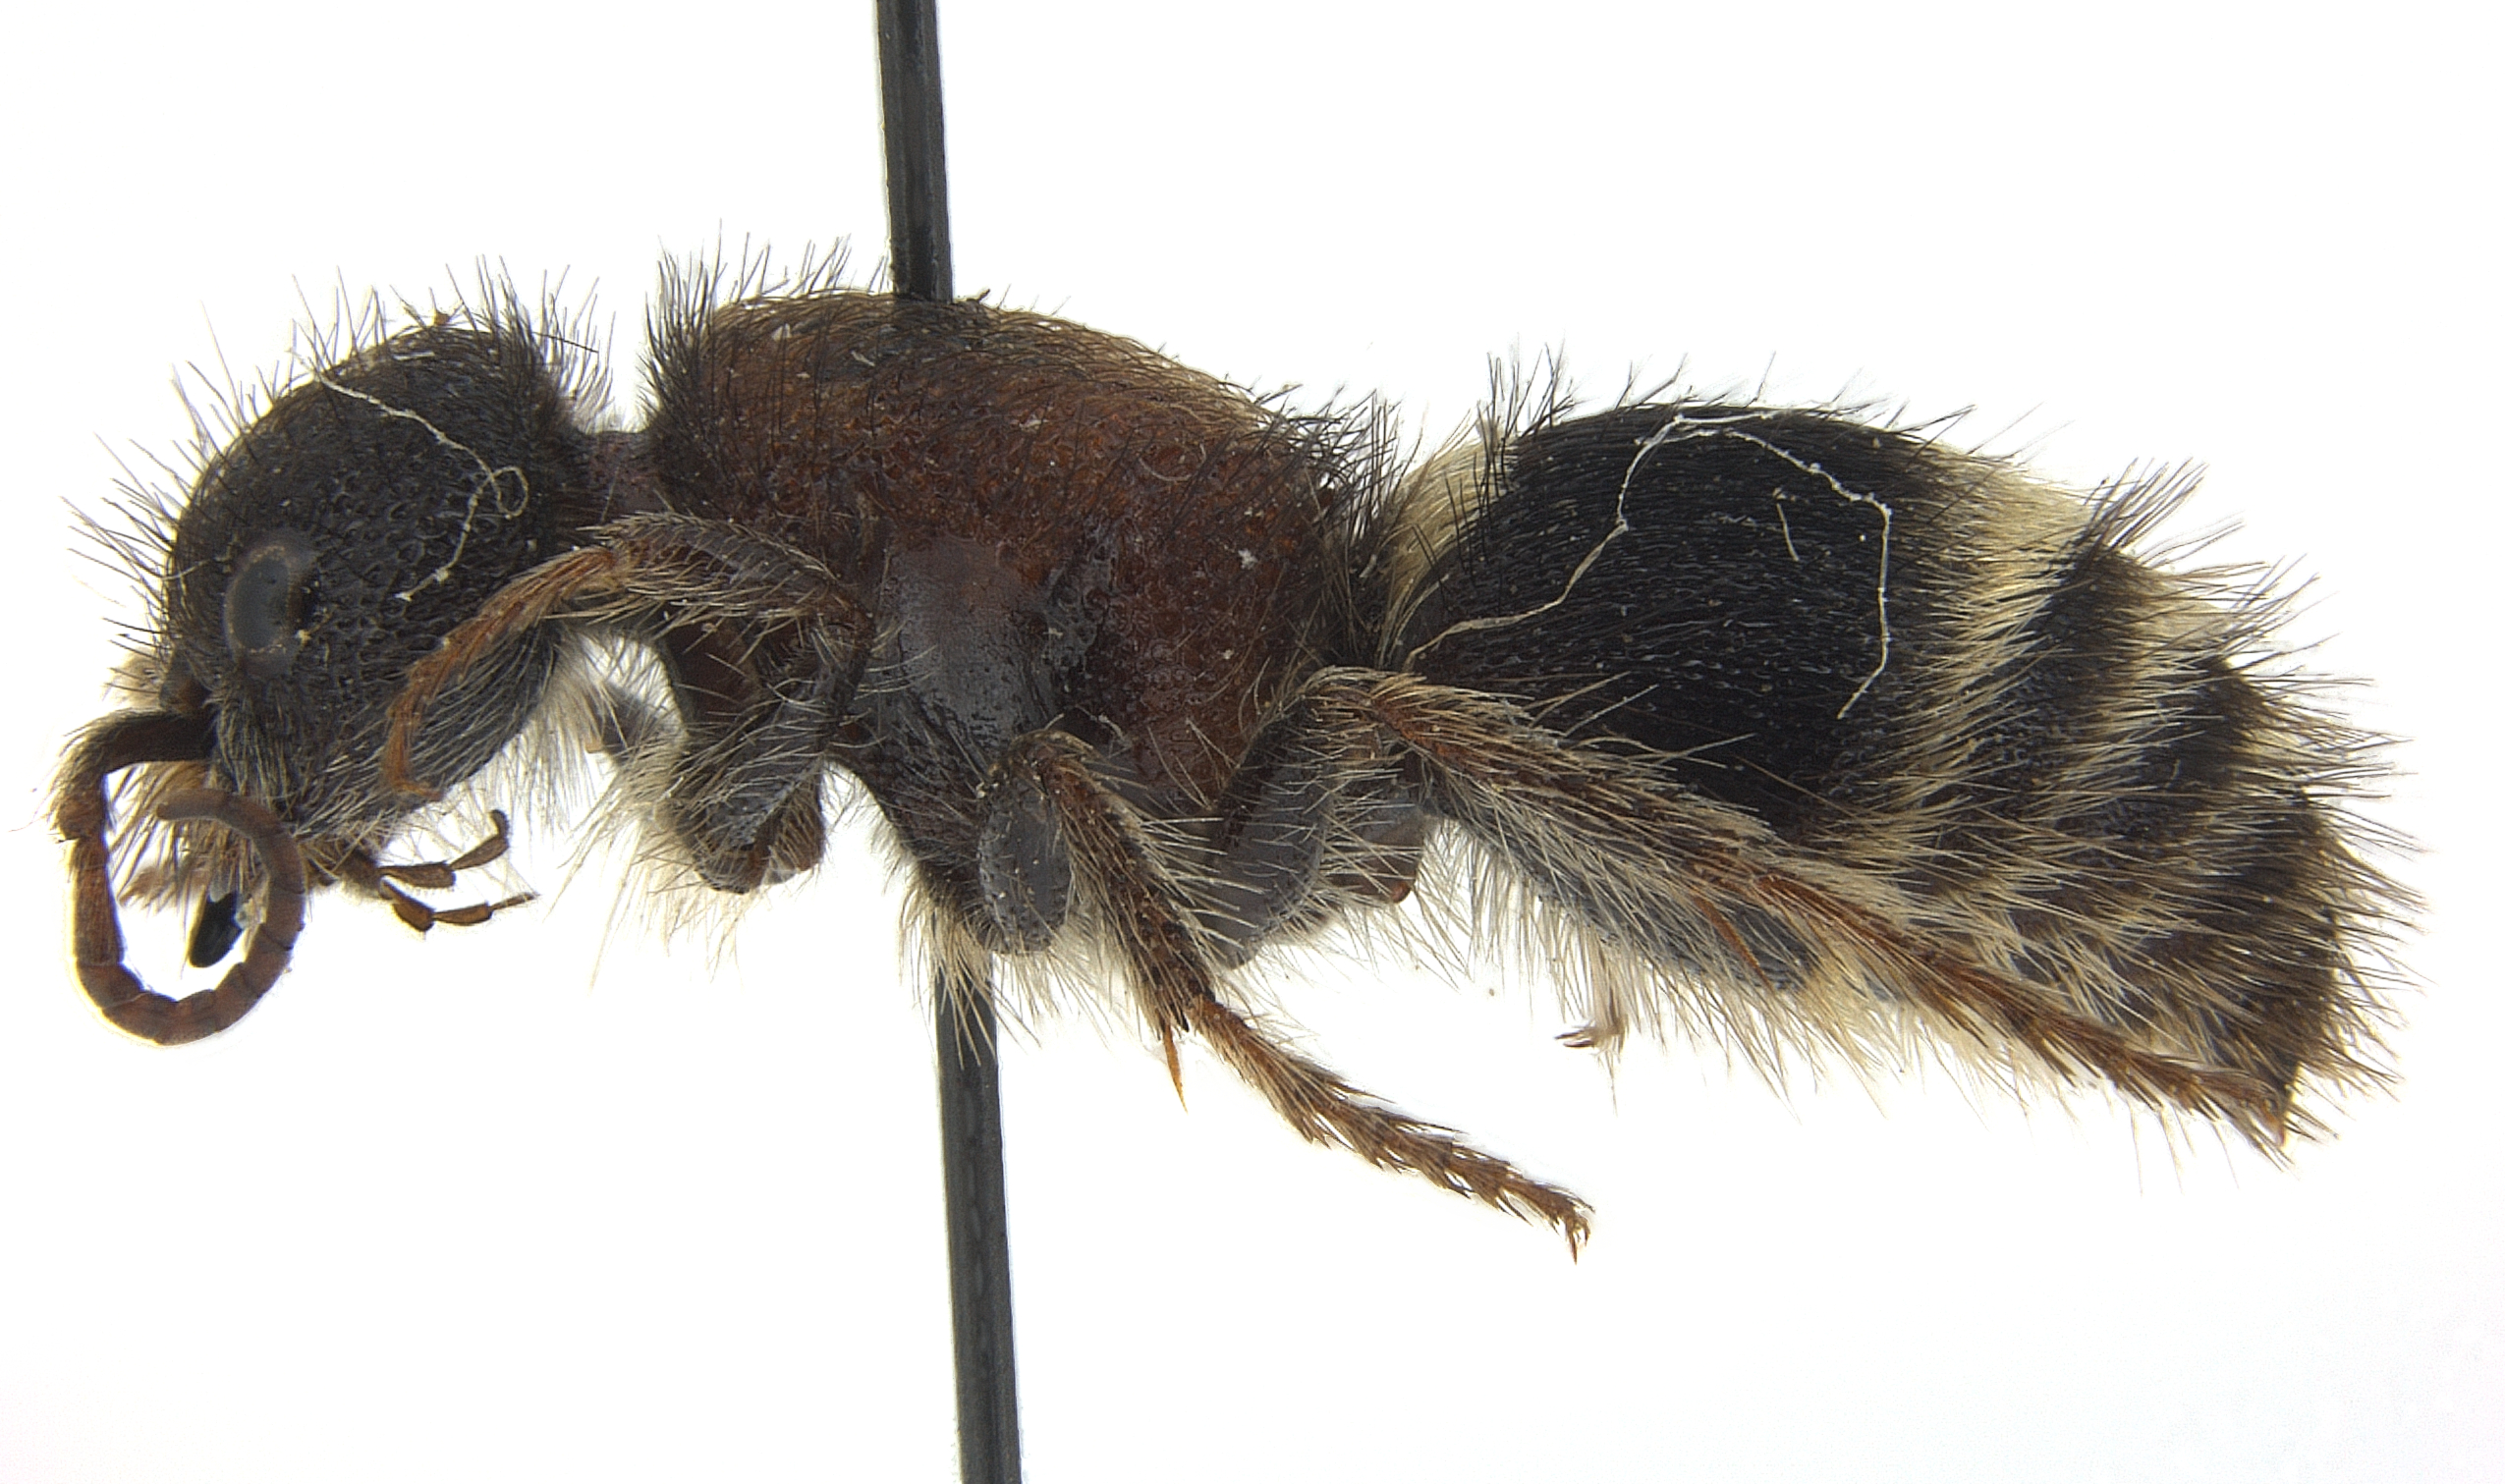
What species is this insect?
Tropidotilla litoralis
